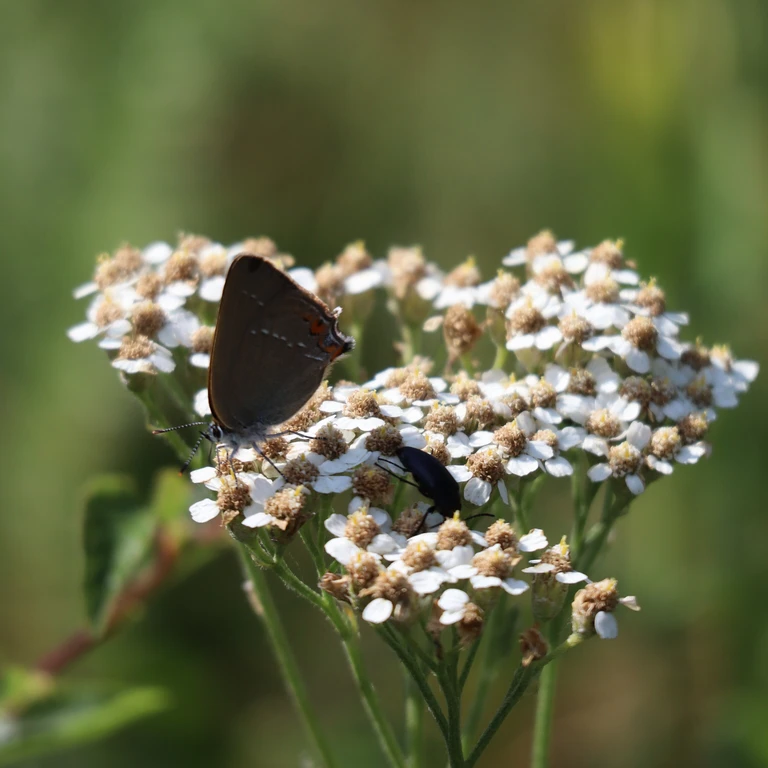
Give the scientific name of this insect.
Satyrium acaciae (also Strymon acaciae)
